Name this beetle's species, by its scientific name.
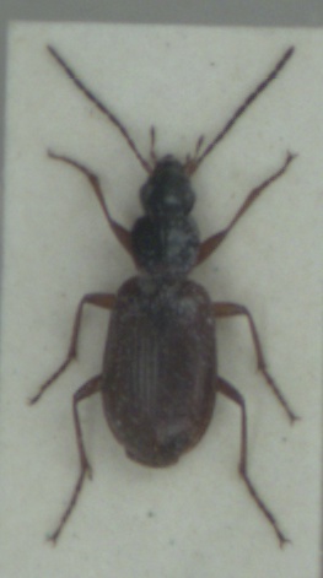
Agonum thoreyi
